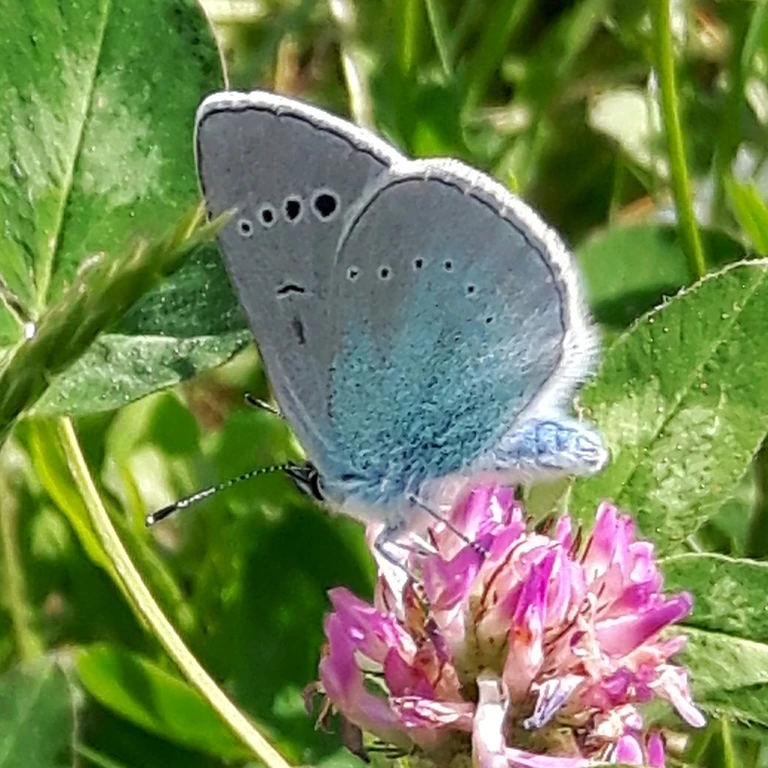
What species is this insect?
Glaucopsyche alexis
